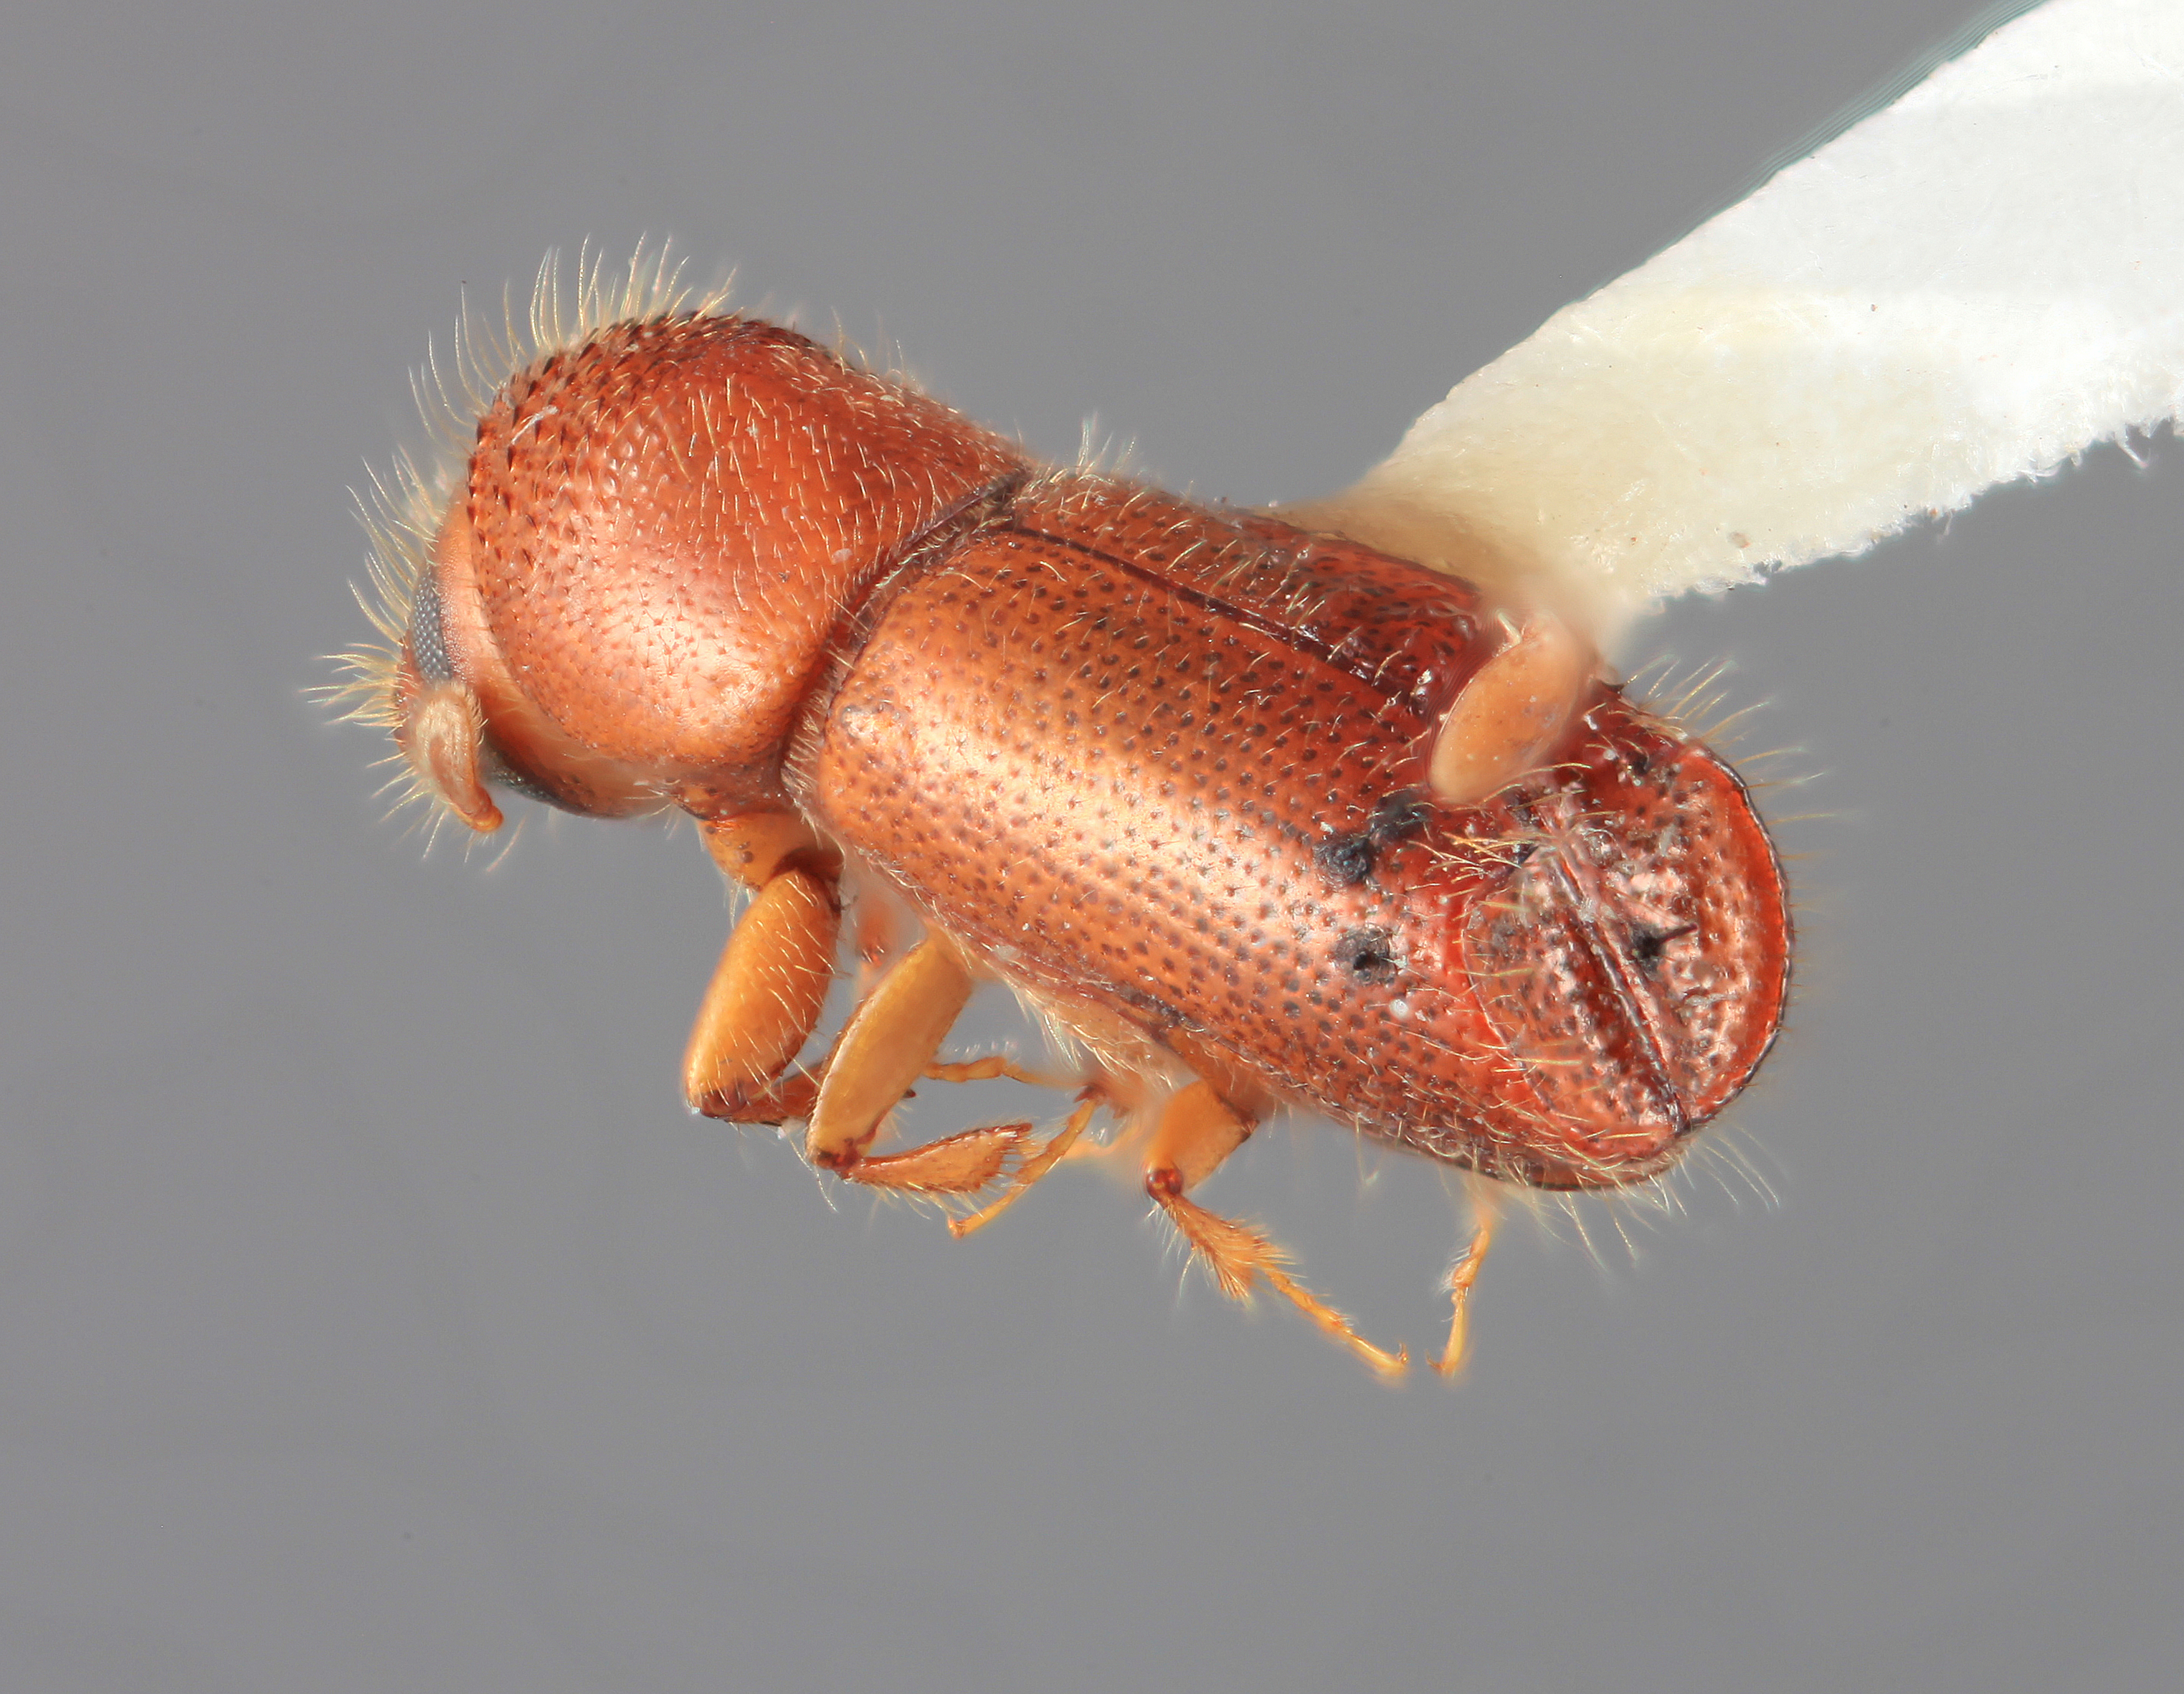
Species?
Mimips uncinatus
